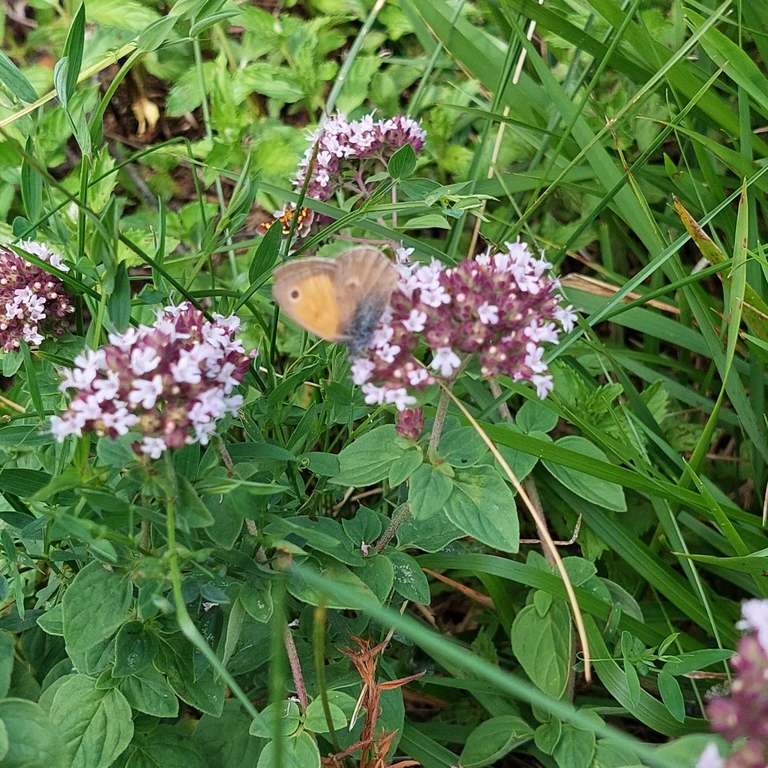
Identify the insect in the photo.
Coenonympha pamphilus
